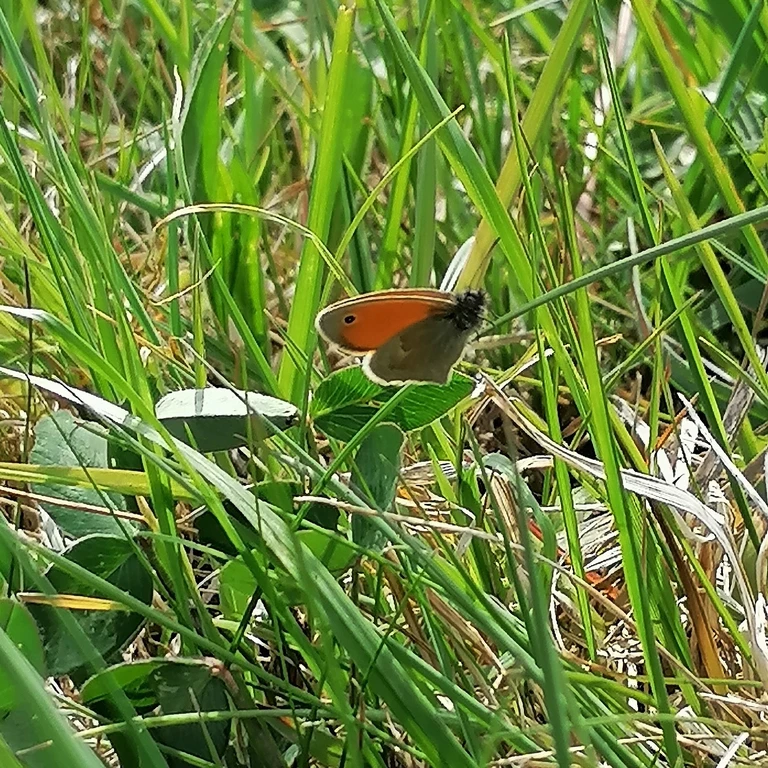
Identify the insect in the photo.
Coenonympha pamphilus
